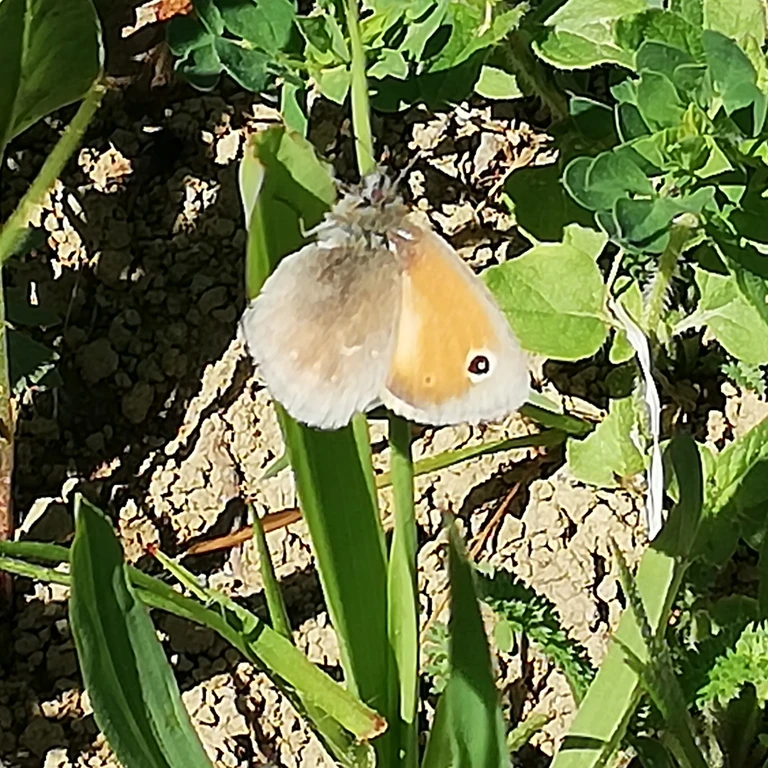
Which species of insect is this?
Coenonympha pamphilus
